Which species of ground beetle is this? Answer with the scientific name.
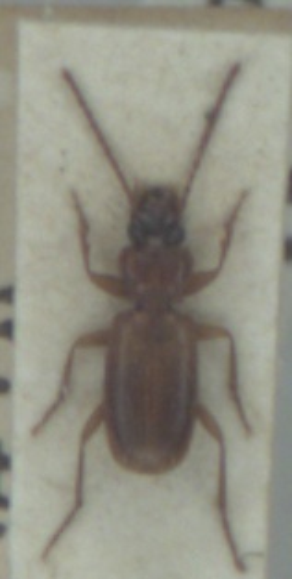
Trechoblemus micros
